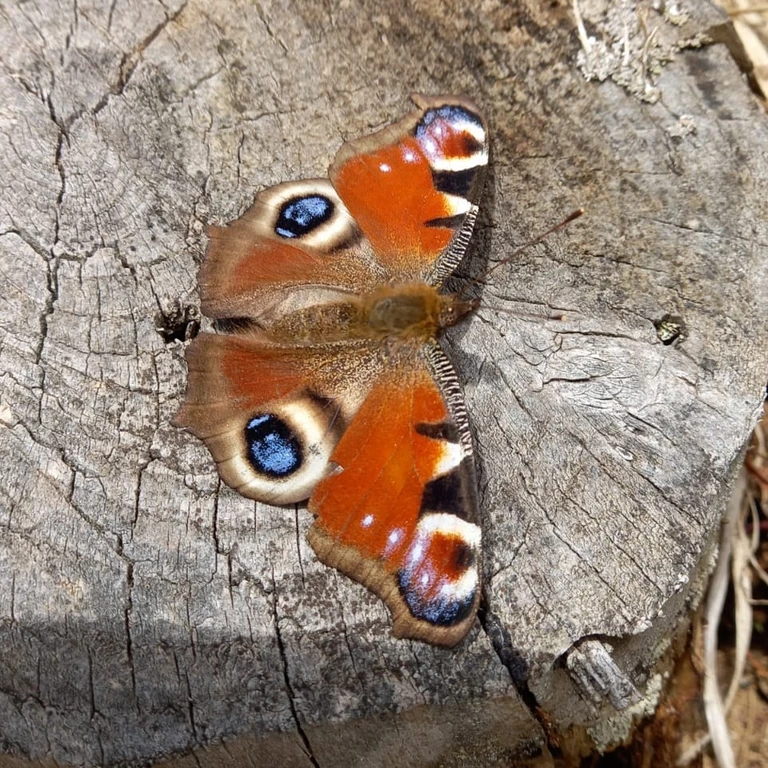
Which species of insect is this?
Aglais io
